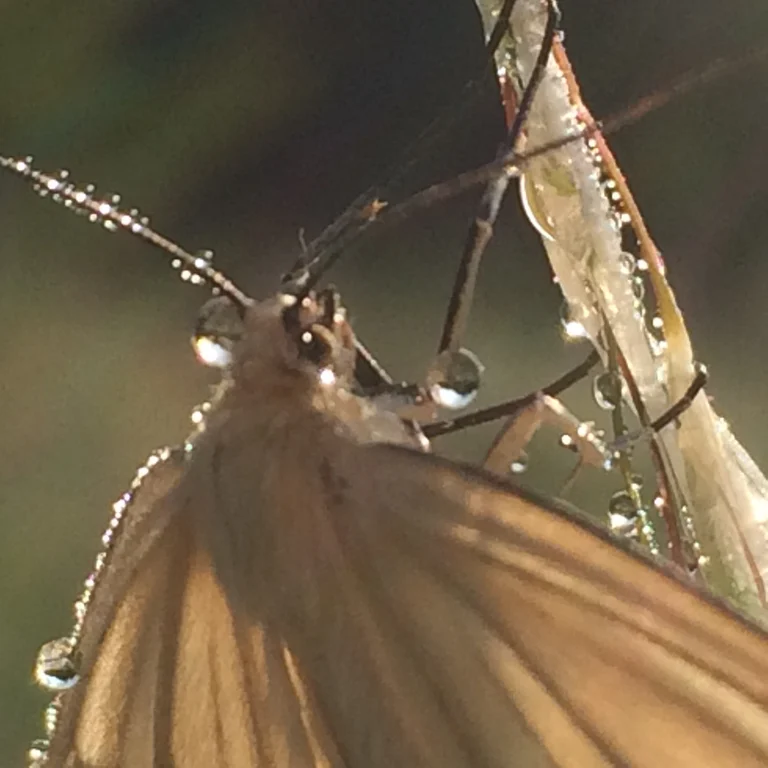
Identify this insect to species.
Siona lineata
